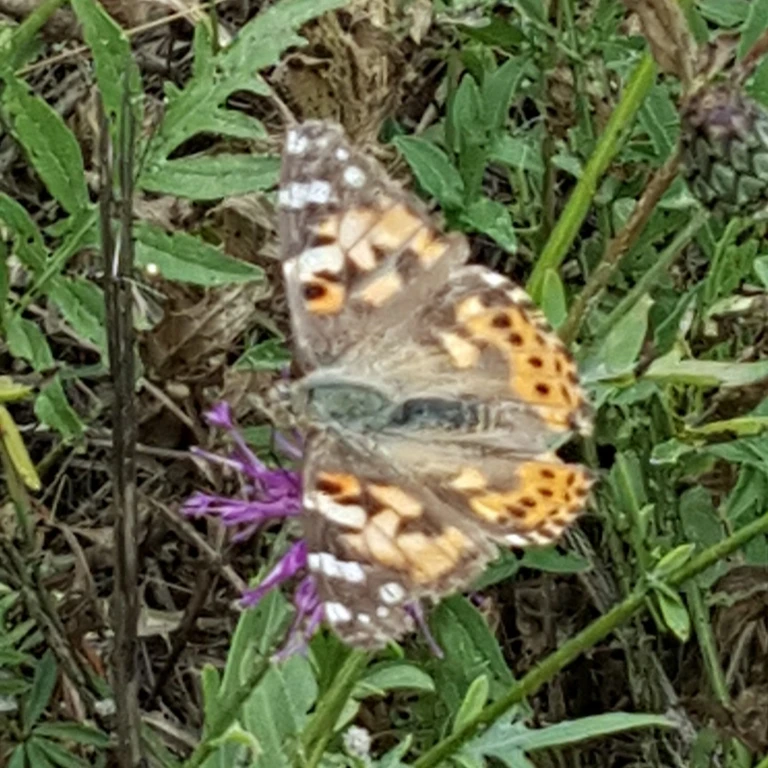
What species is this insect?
Vanessa cardui
